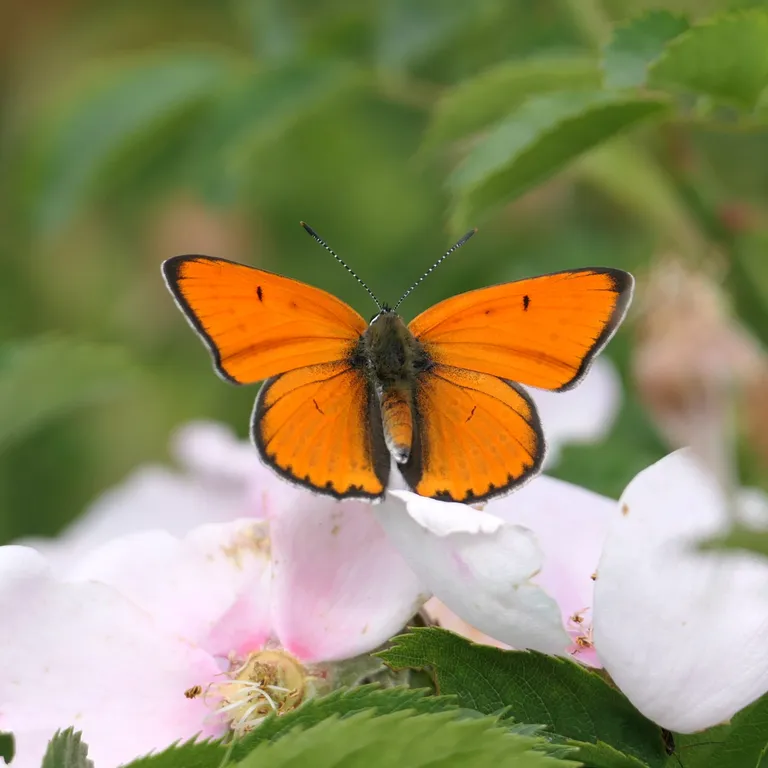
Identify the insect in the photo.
Lycaena dispar
